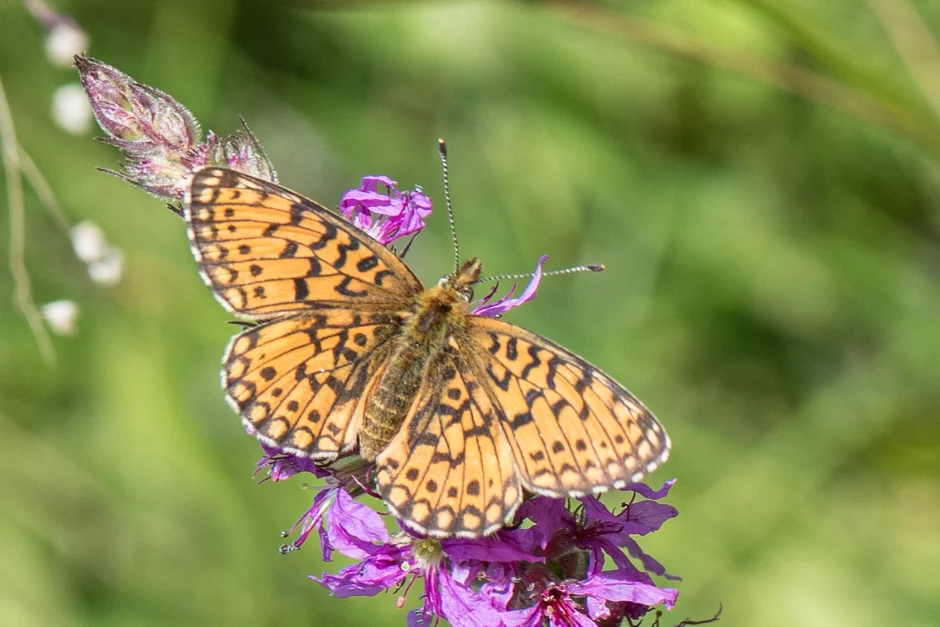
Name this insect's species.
Boloria selene
